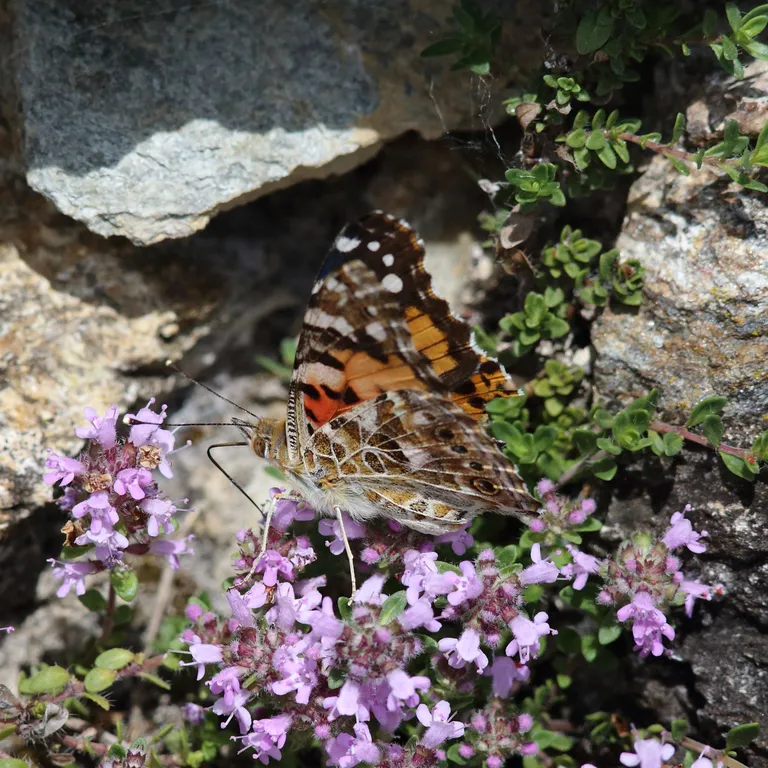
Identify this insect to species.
Vanessa cardui
